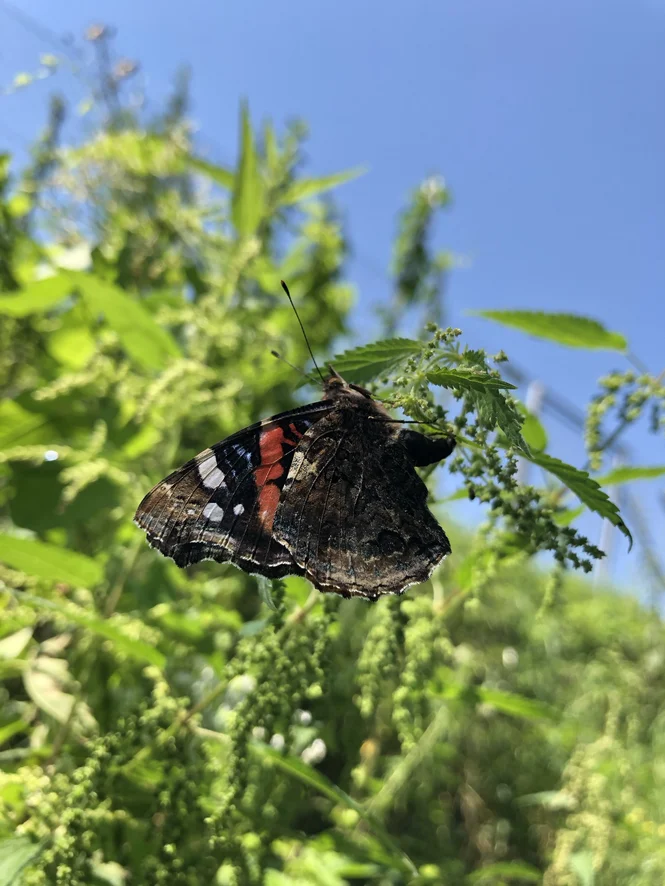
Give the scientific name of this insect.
Vanessa atalanta
